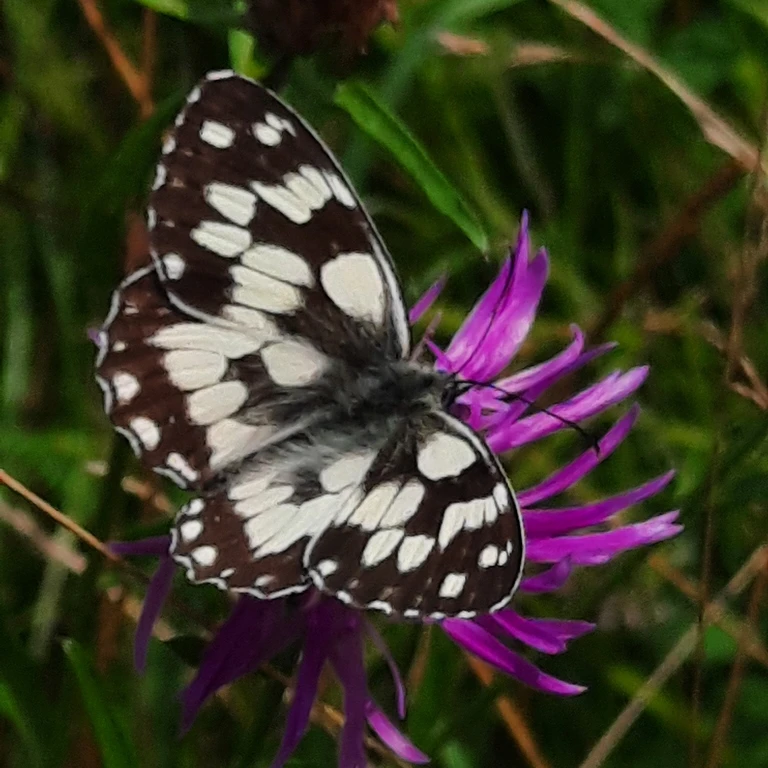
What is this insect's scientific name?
Melanargia galathea
